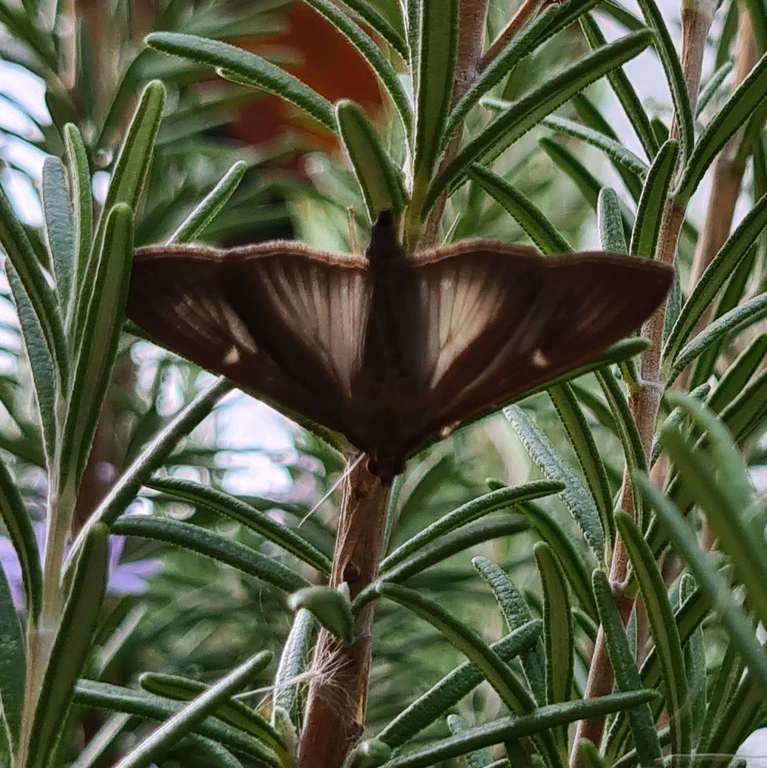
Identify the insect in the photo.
Cydalima perspectalis
